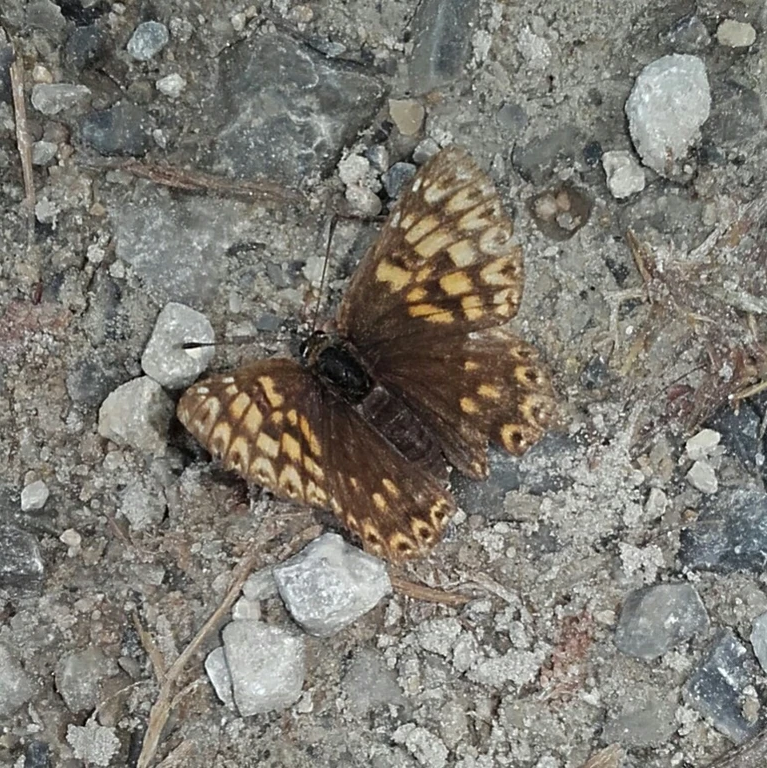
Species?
Hamearis lucina
